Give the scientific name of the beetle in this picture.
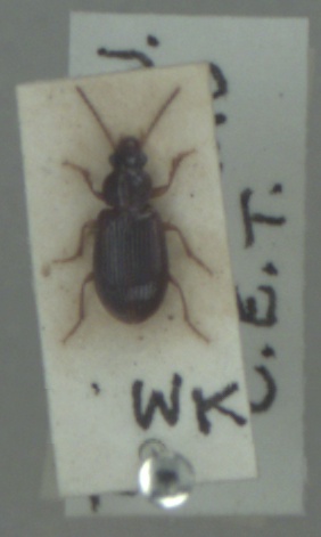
Bradycellus harpalinus
